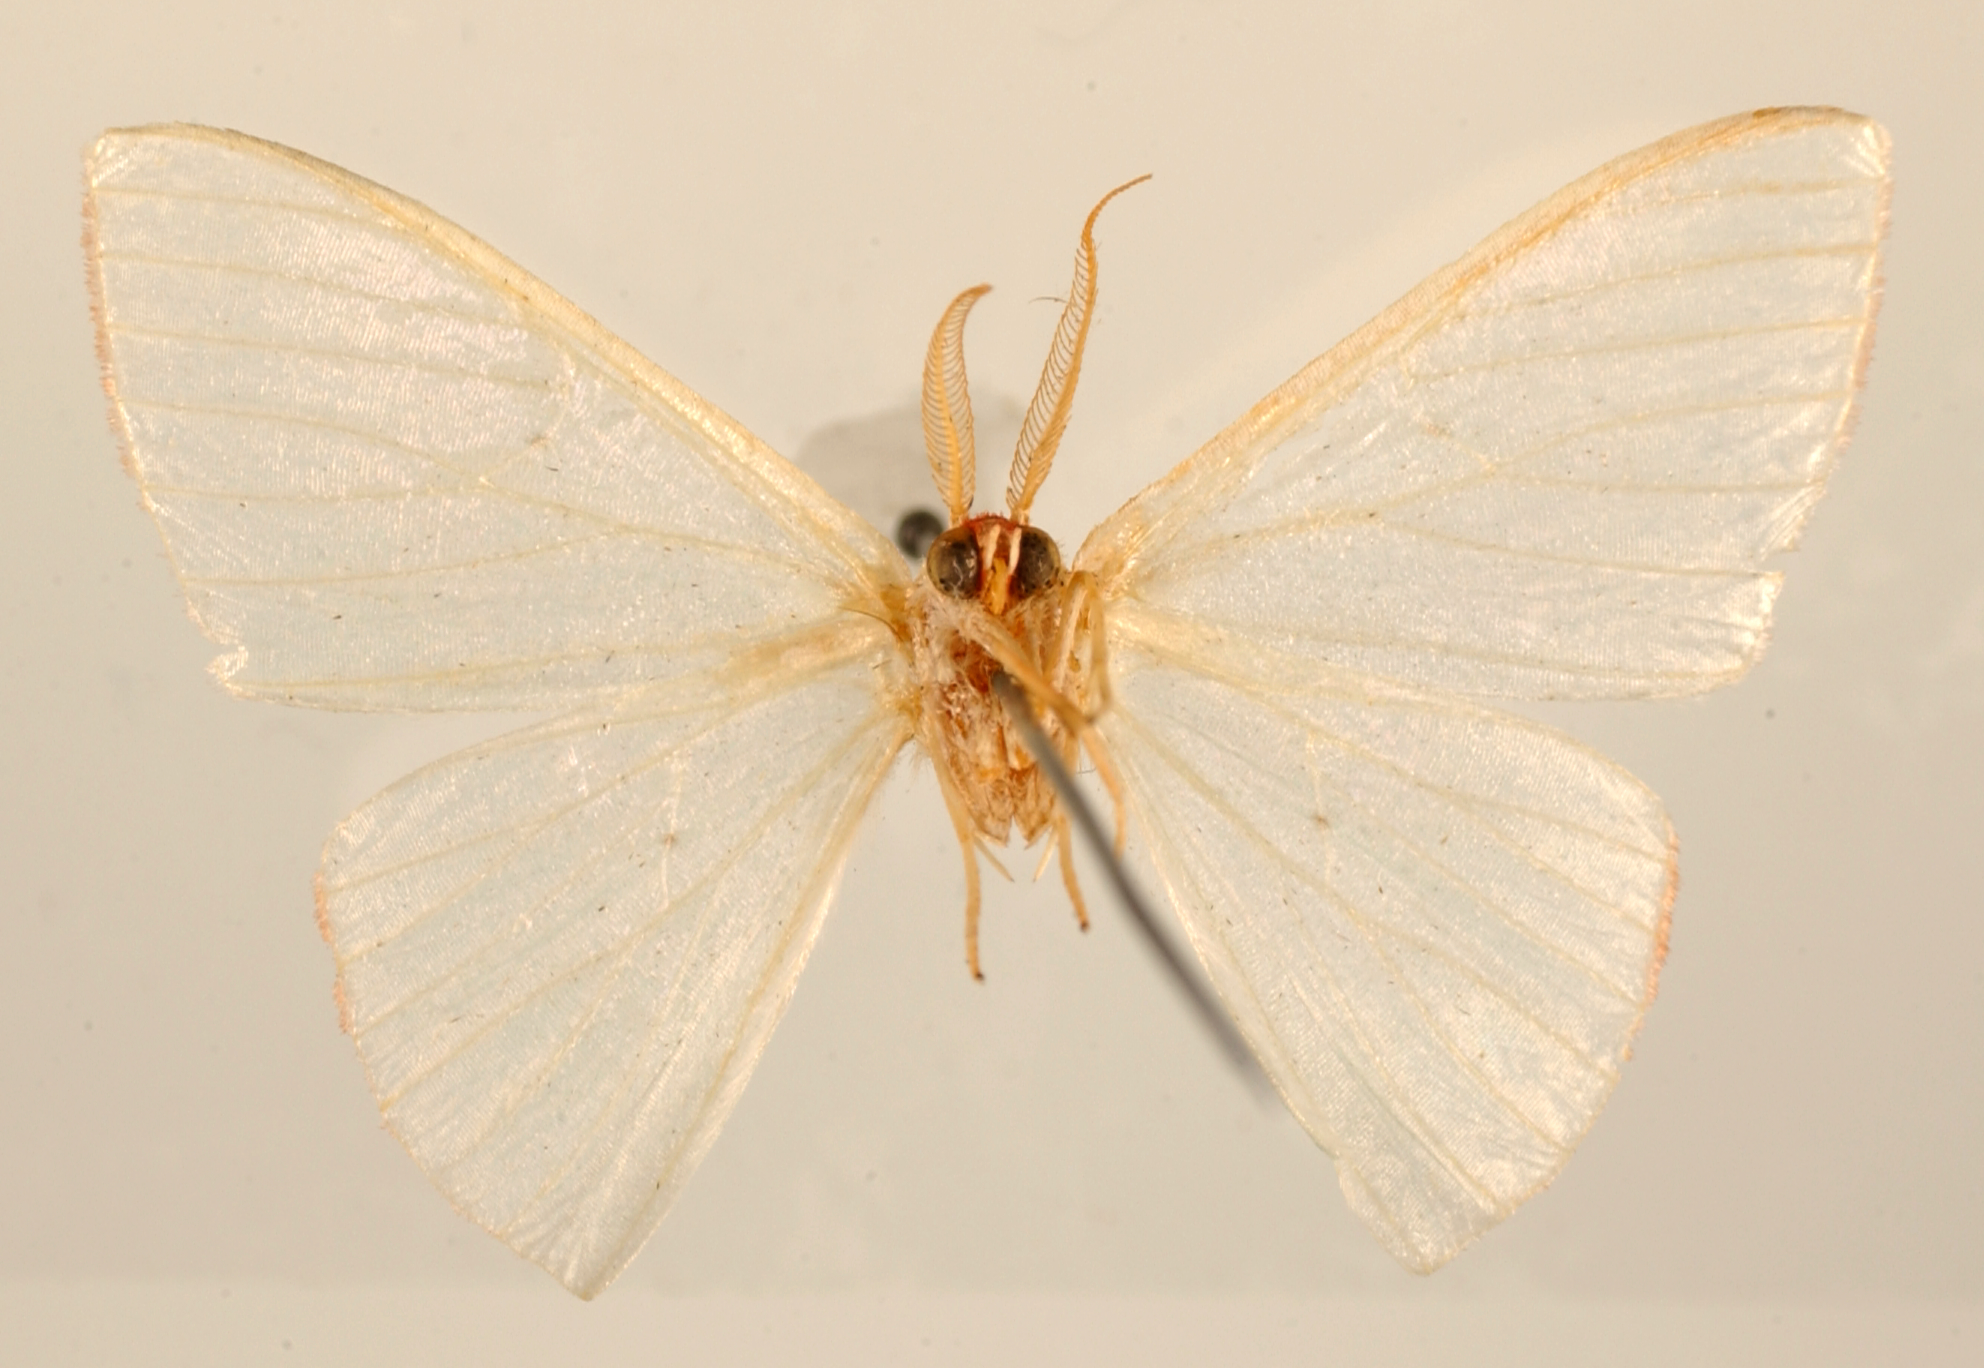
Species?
Stenalcidia pallida
